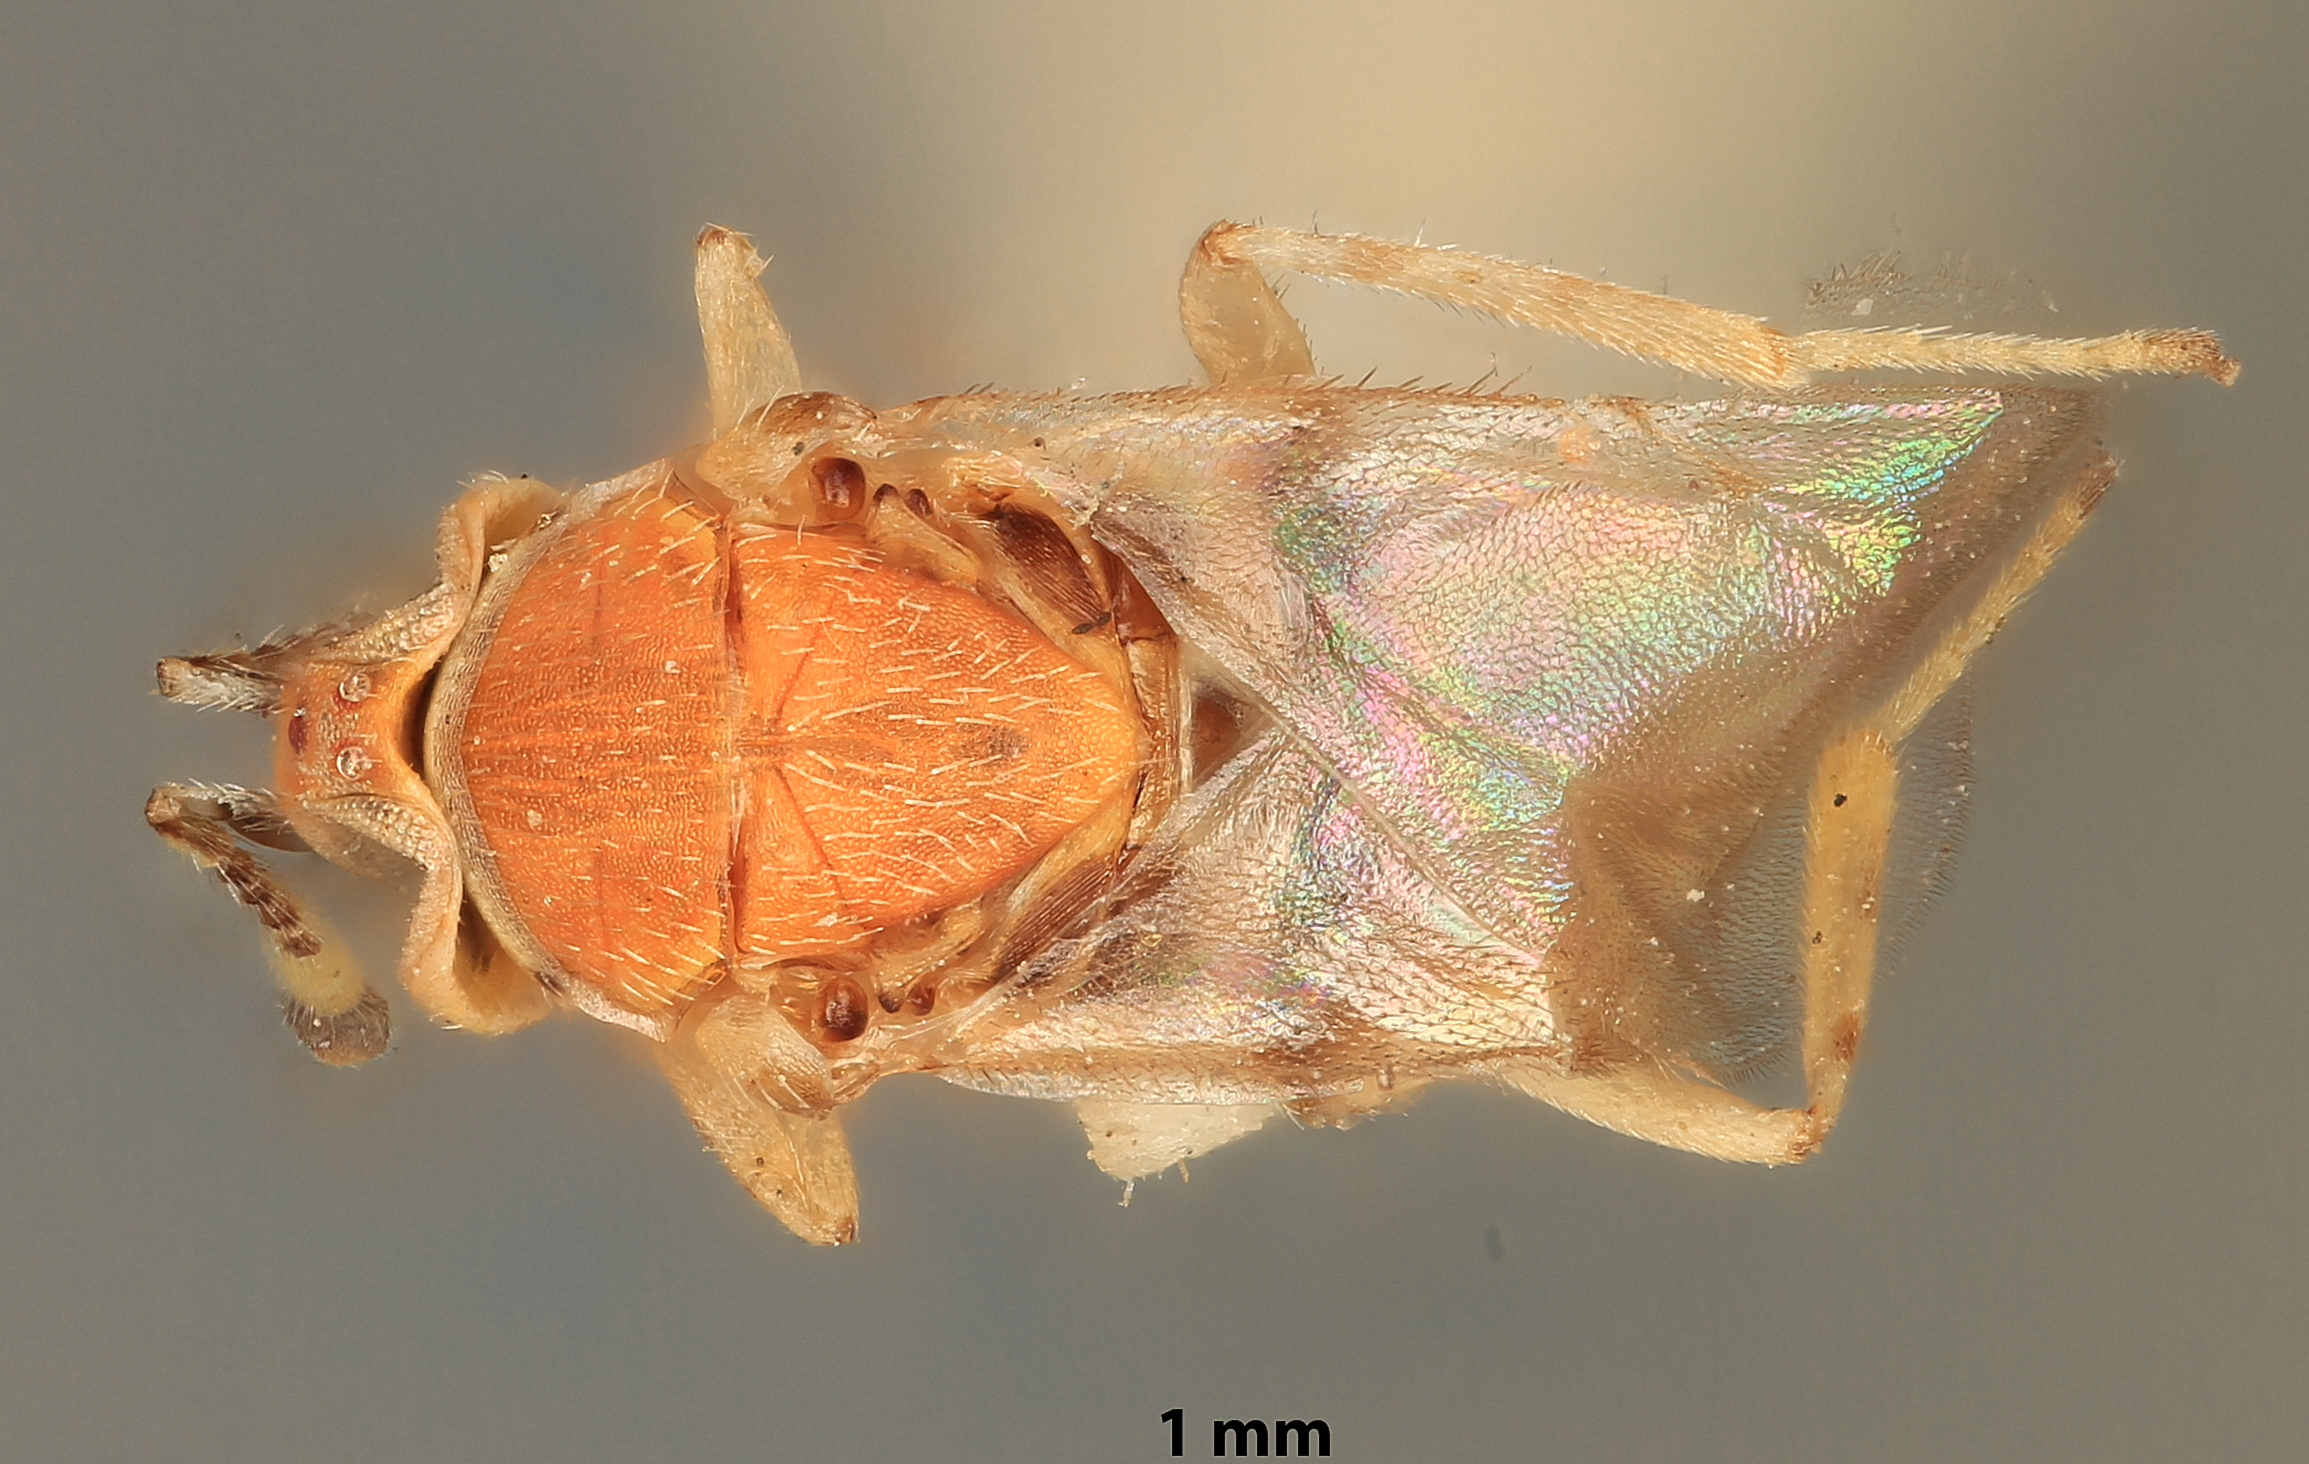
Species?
Aphycus maculipes
